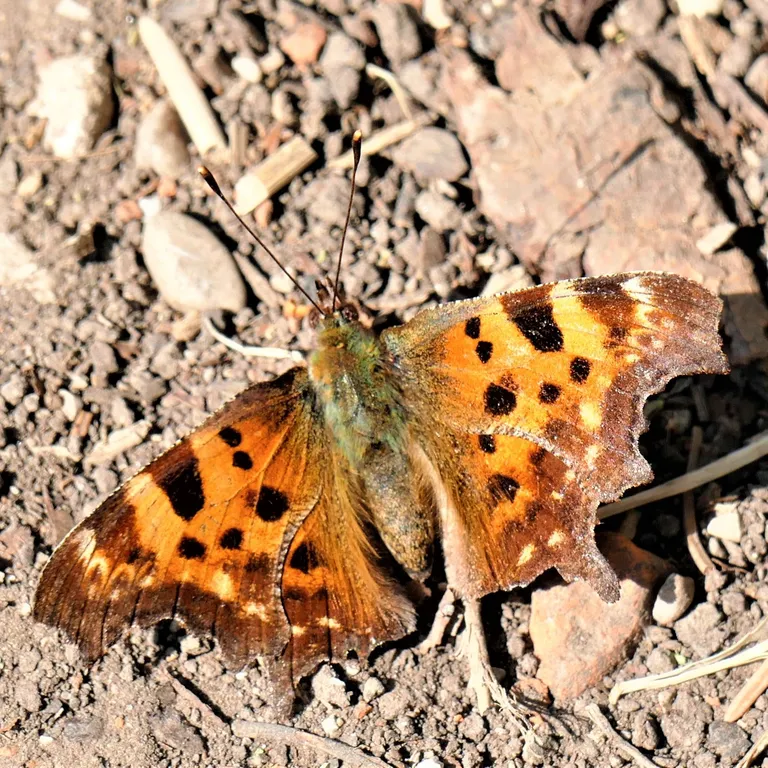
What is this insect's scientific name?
Polygonia c-album
